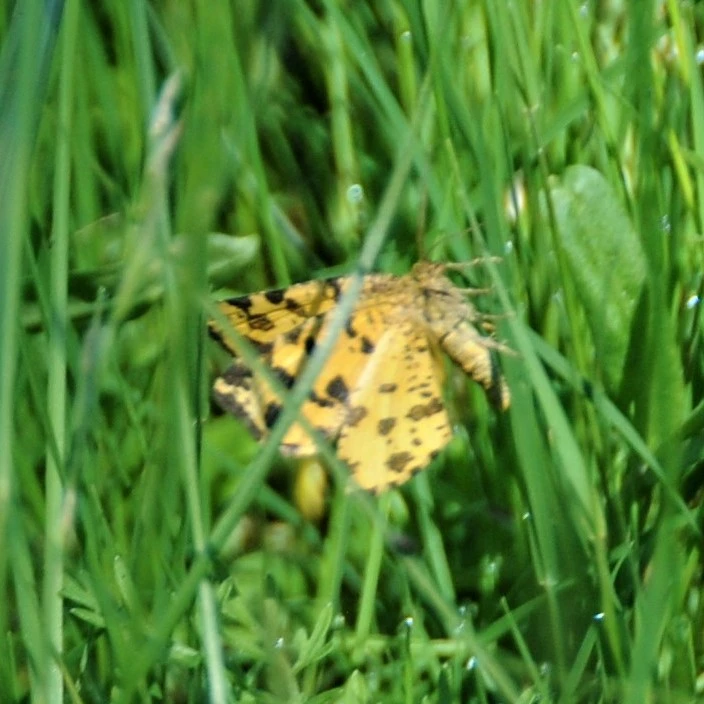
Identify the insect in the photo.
Pseudopanthera macularia
